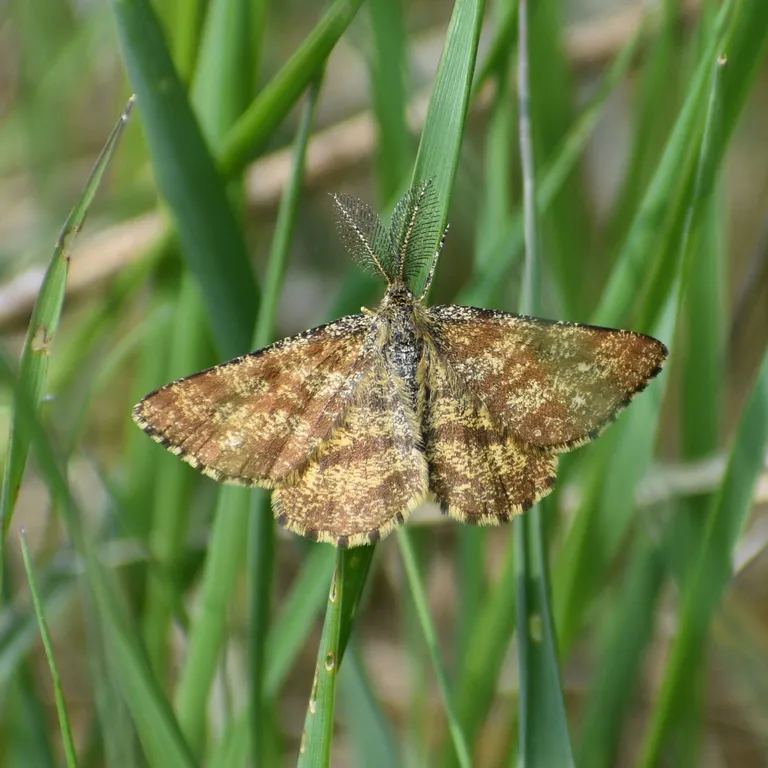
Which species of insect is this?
Ematurga atomaria
